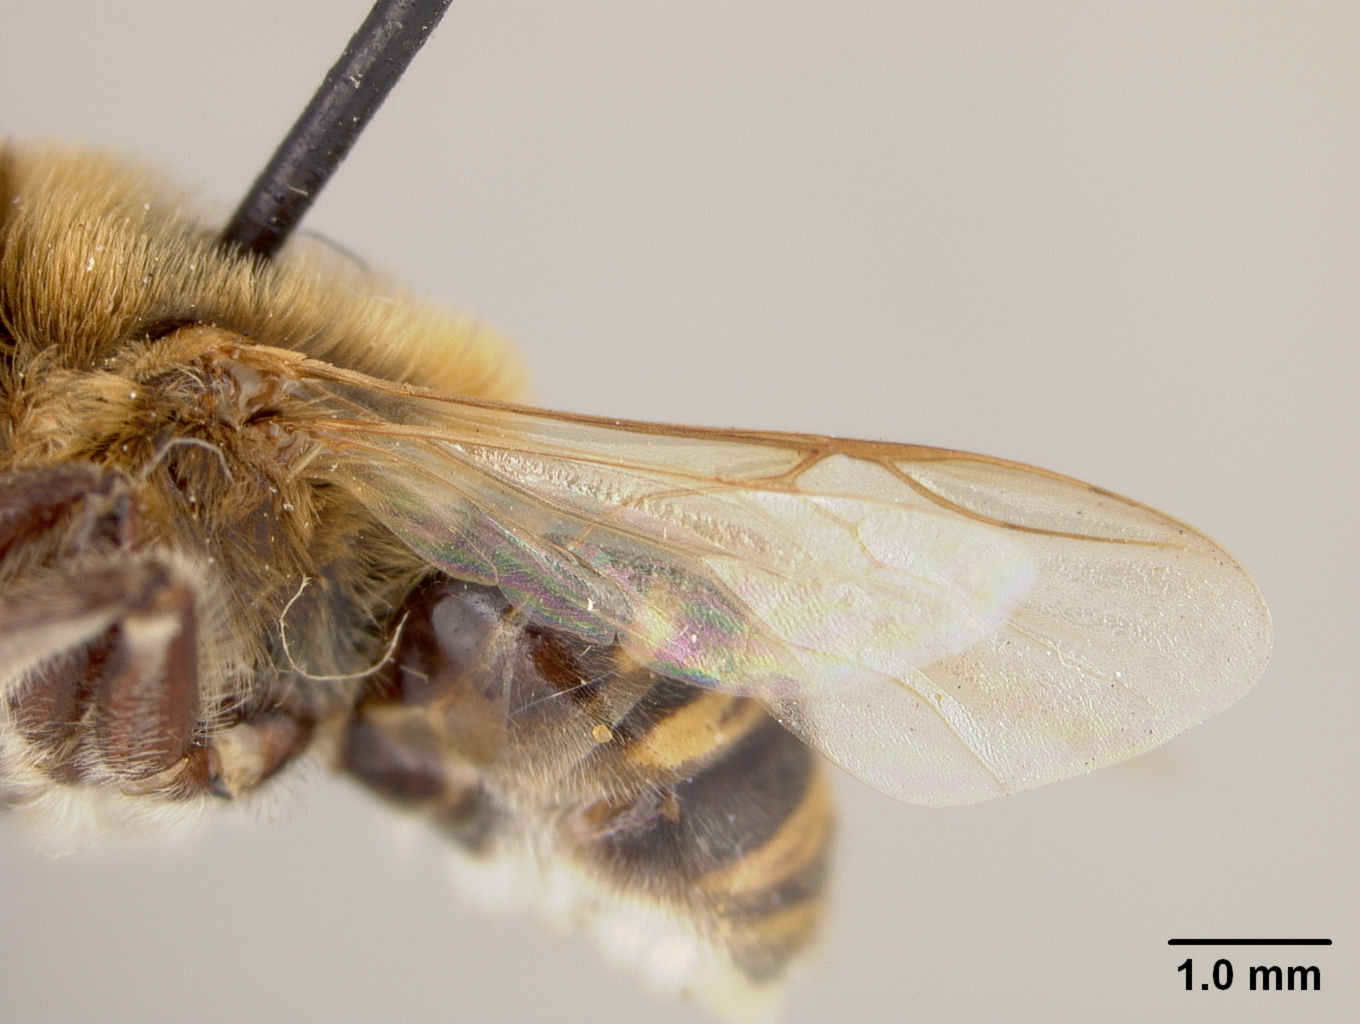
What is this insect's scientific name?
Melipona schausi
